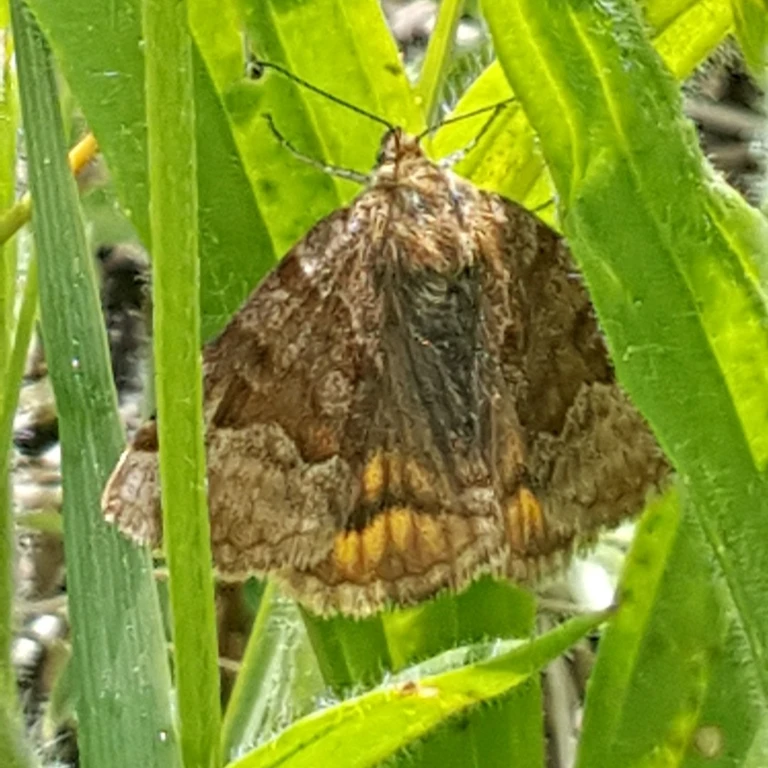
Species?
Euclidia glyphica
